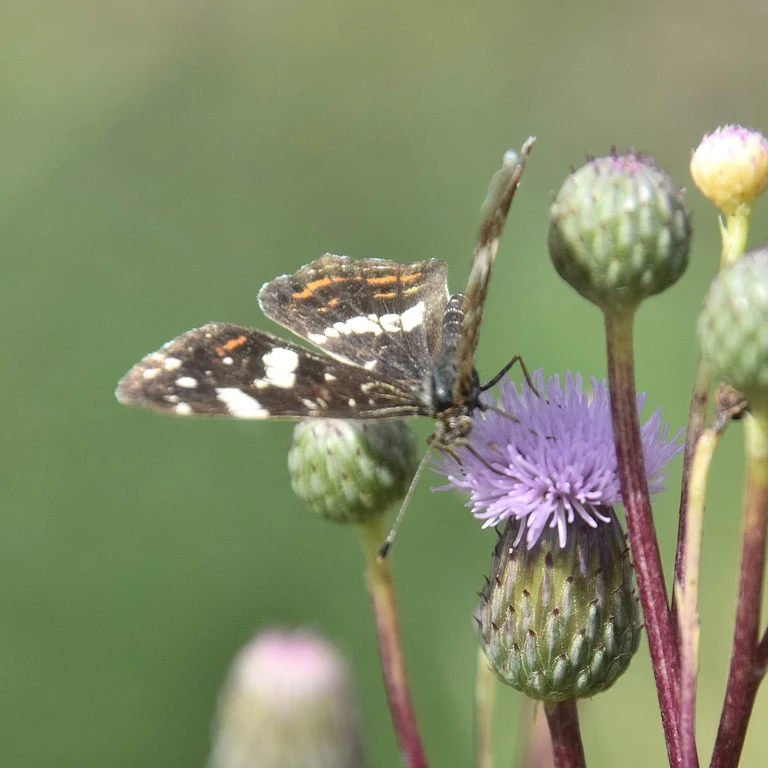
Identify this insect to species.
Araschnia levana
